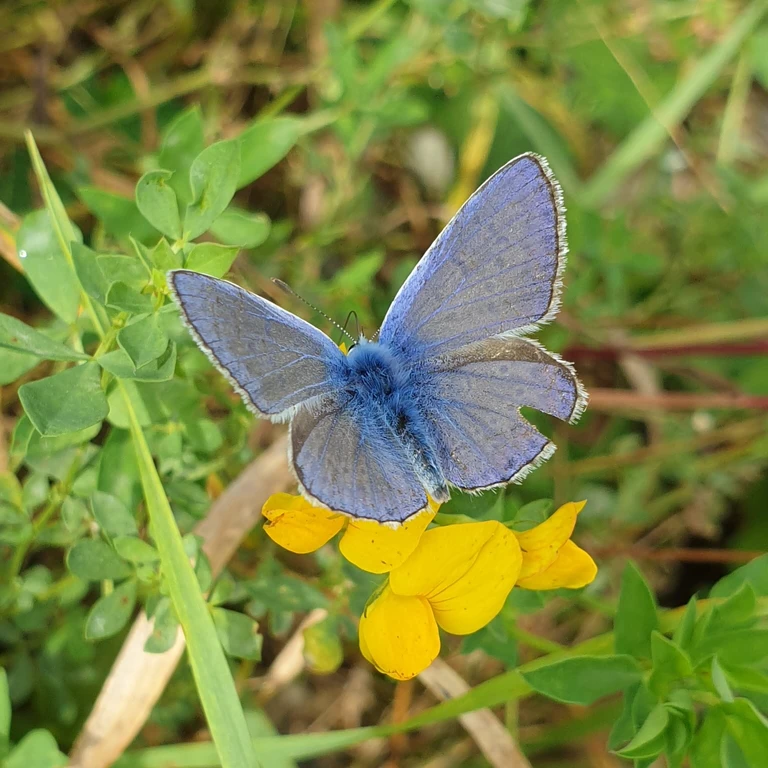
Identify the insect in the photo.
Polyommatus icarus
